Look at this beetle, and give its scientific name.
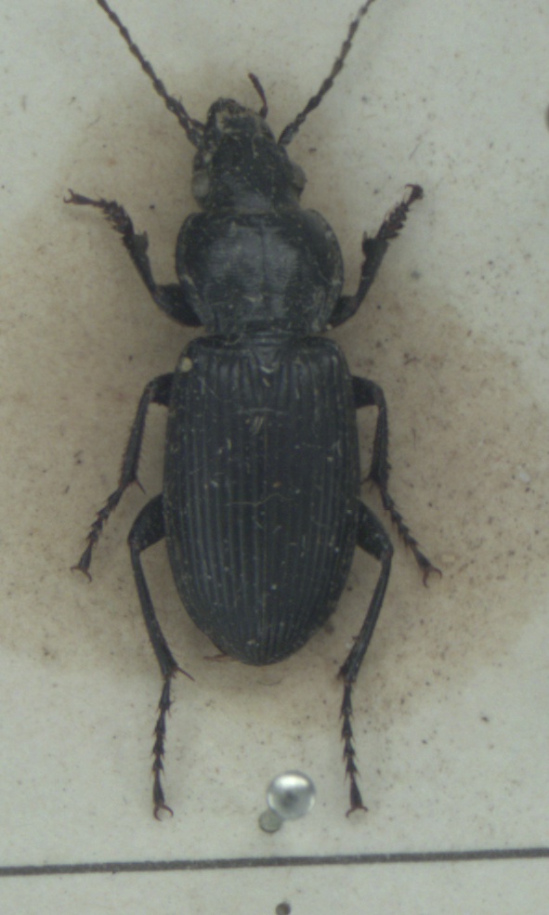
Pterostichus melanarius
